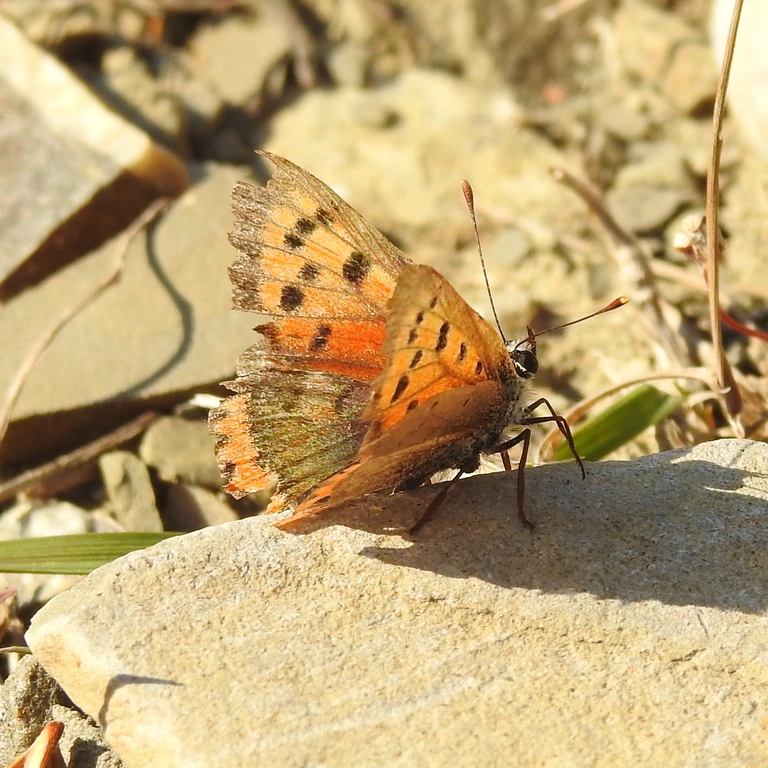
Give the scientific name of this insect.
Lycaena phlaeas
